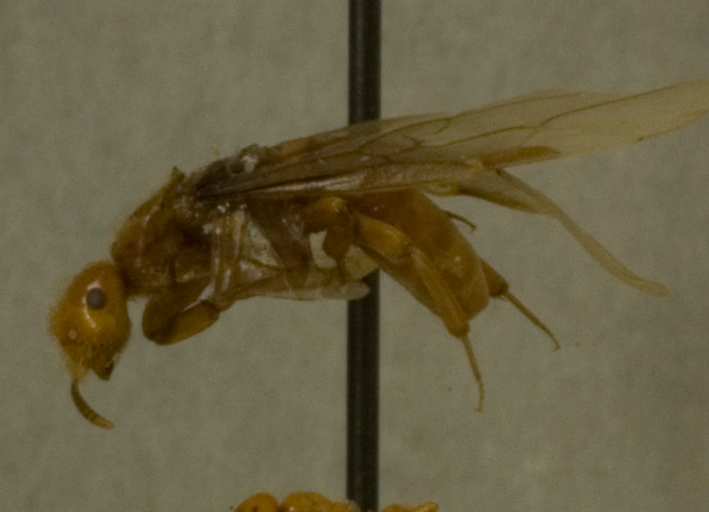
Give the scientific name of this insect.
Lasius pogonogynus
